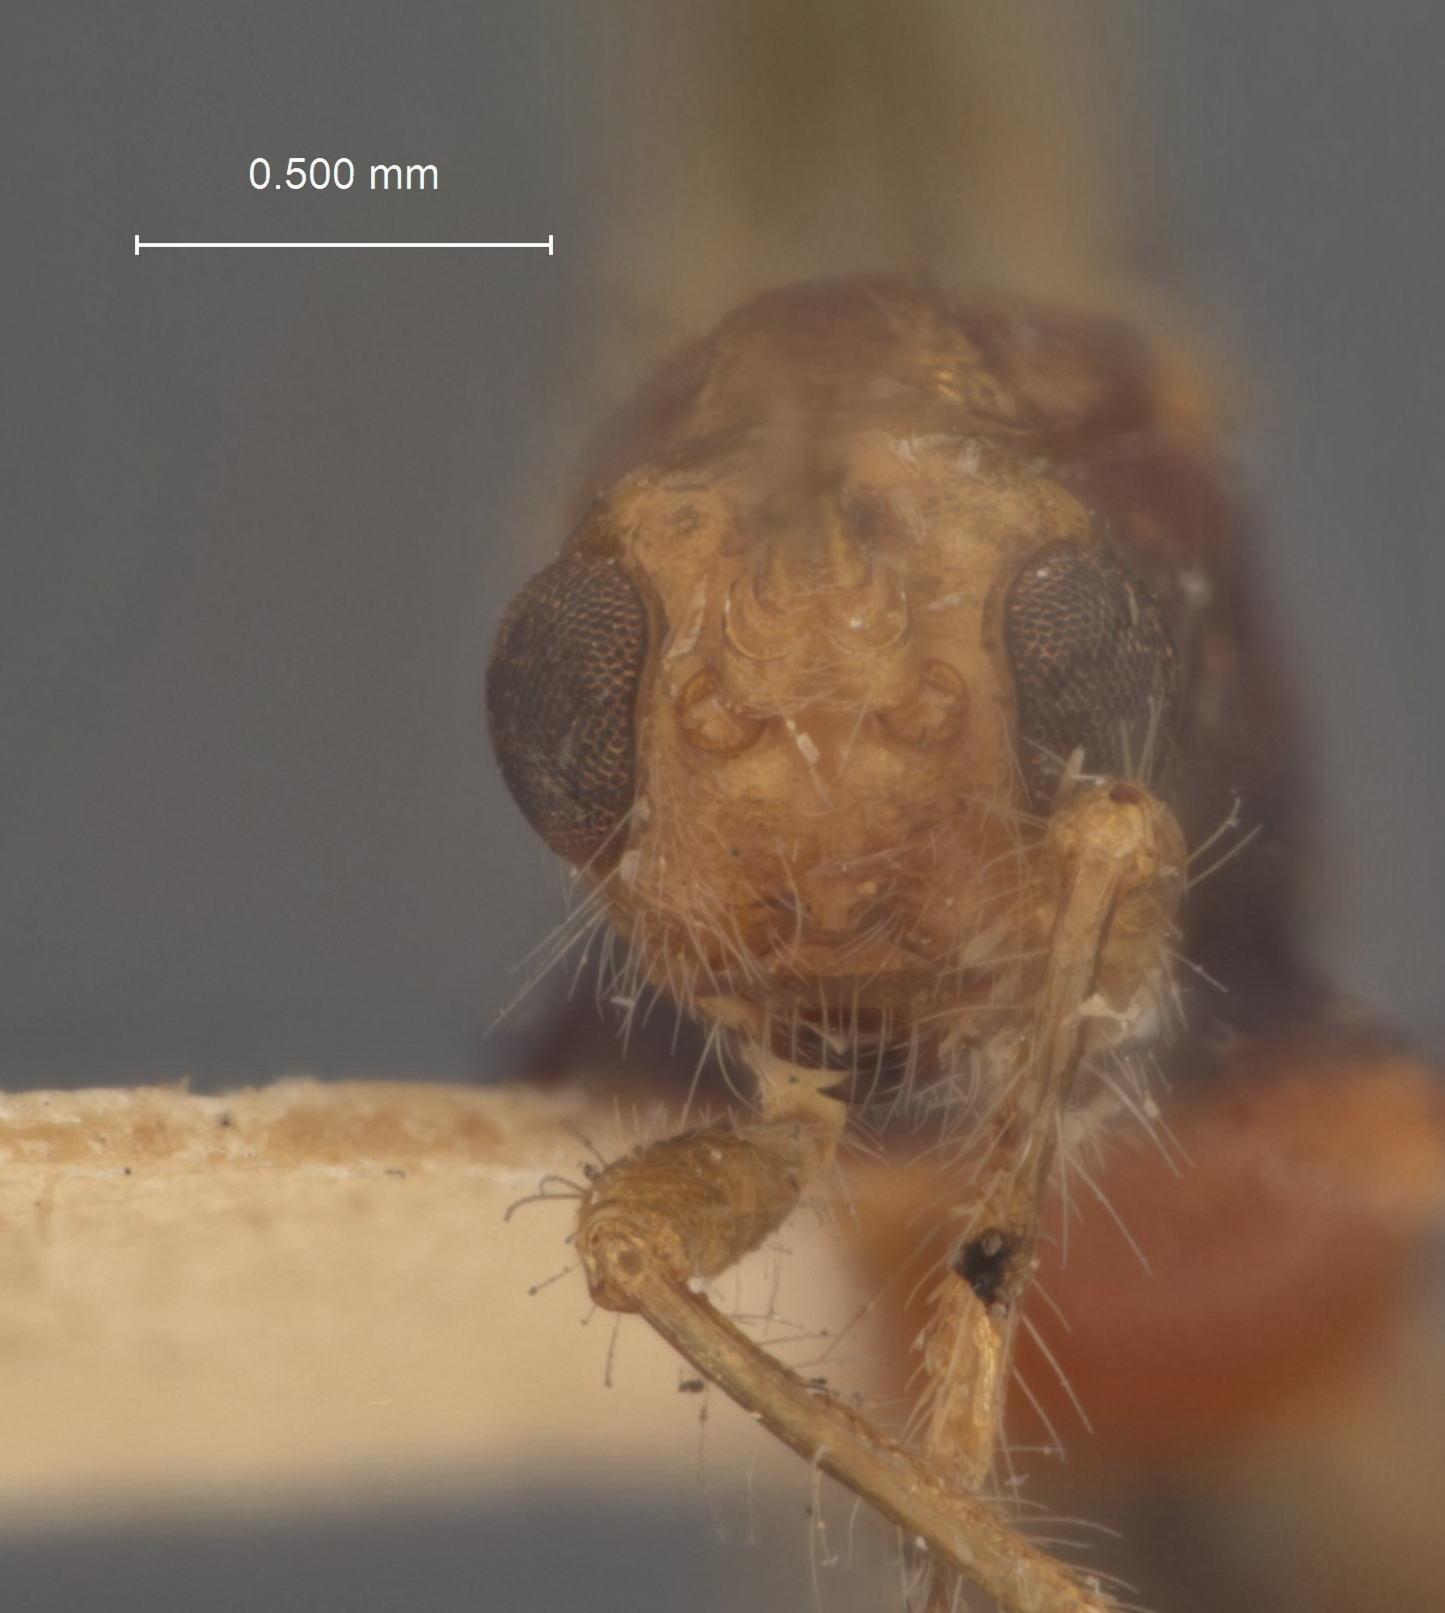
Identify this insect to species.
Spathius psammenitus
